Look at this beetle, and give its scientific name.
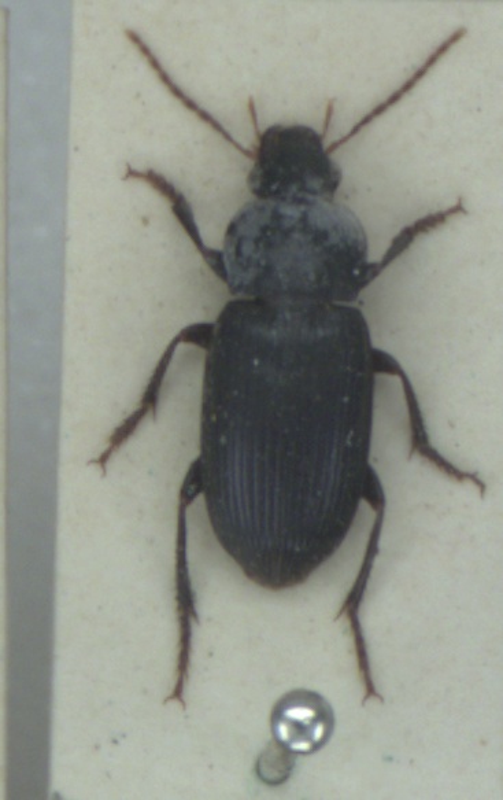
Harpalus tenebrosus
